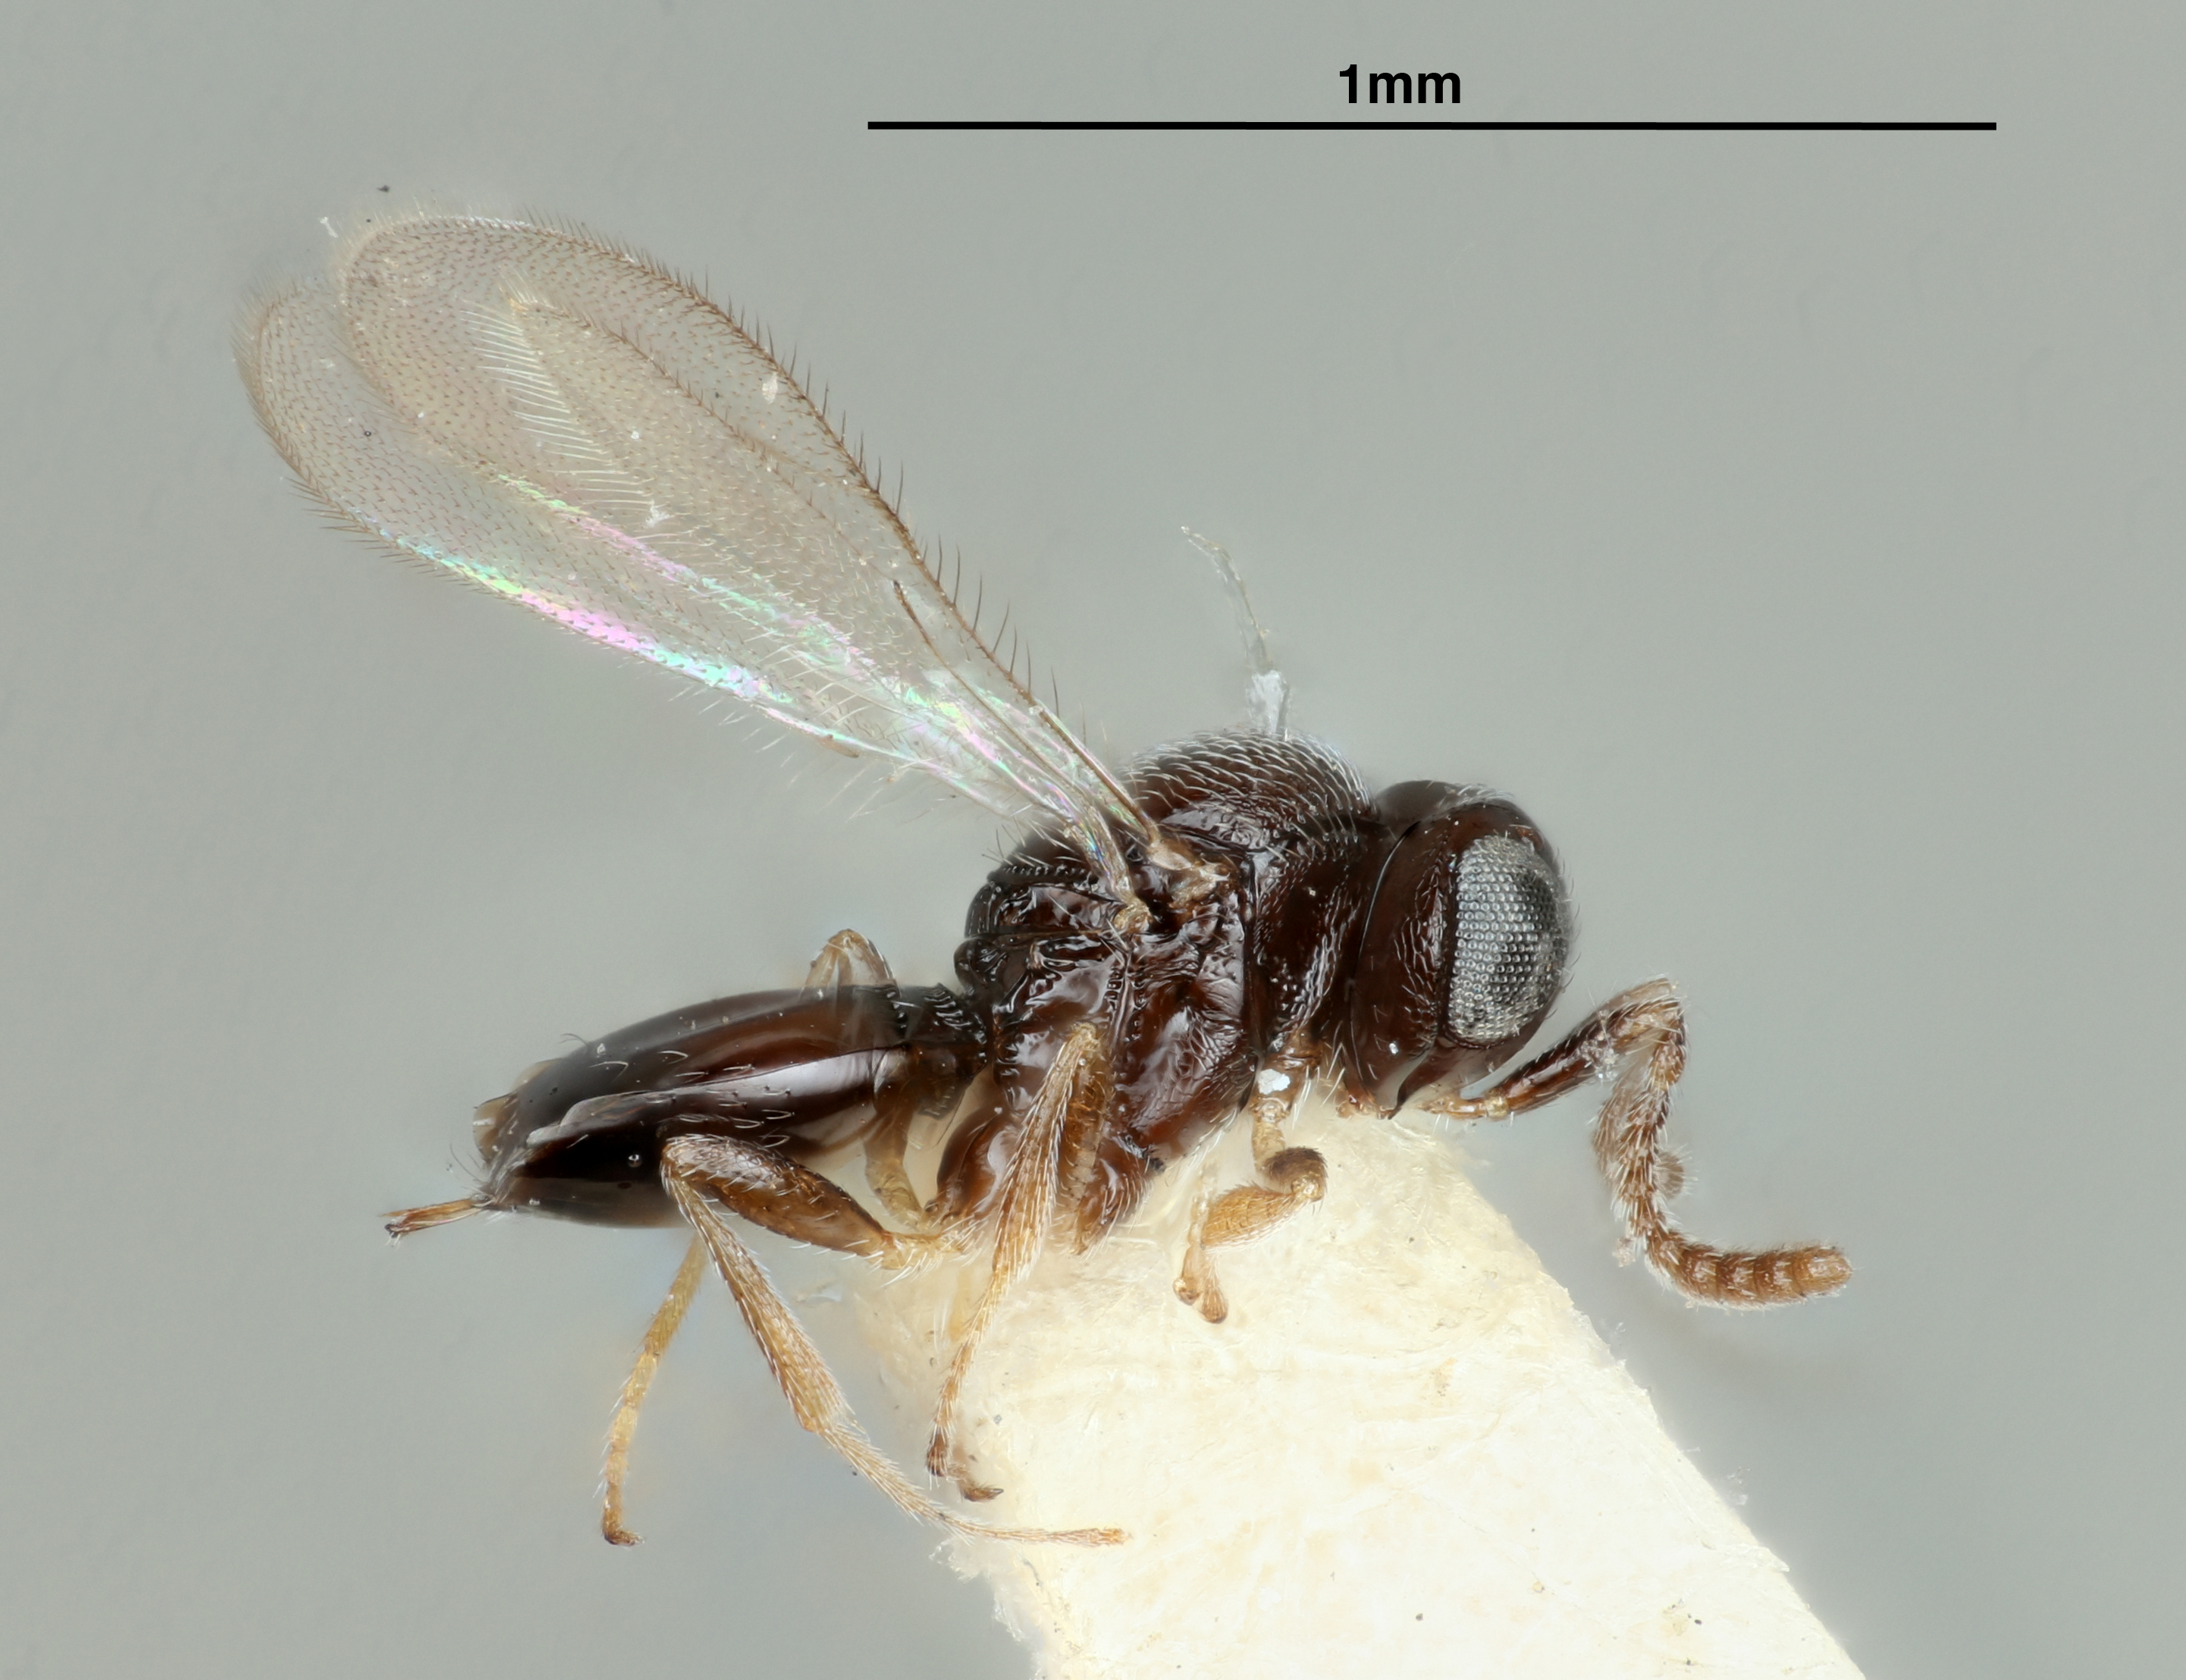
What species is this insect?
Telenomus catalpae
